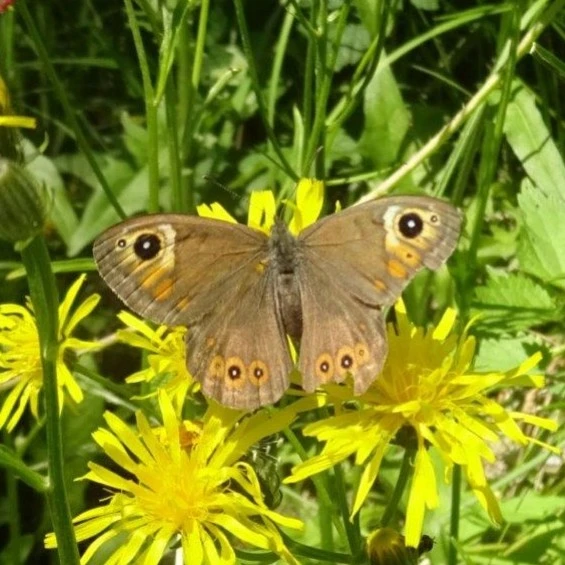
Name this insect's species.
Lasiommata maera (also Pararge maera)
